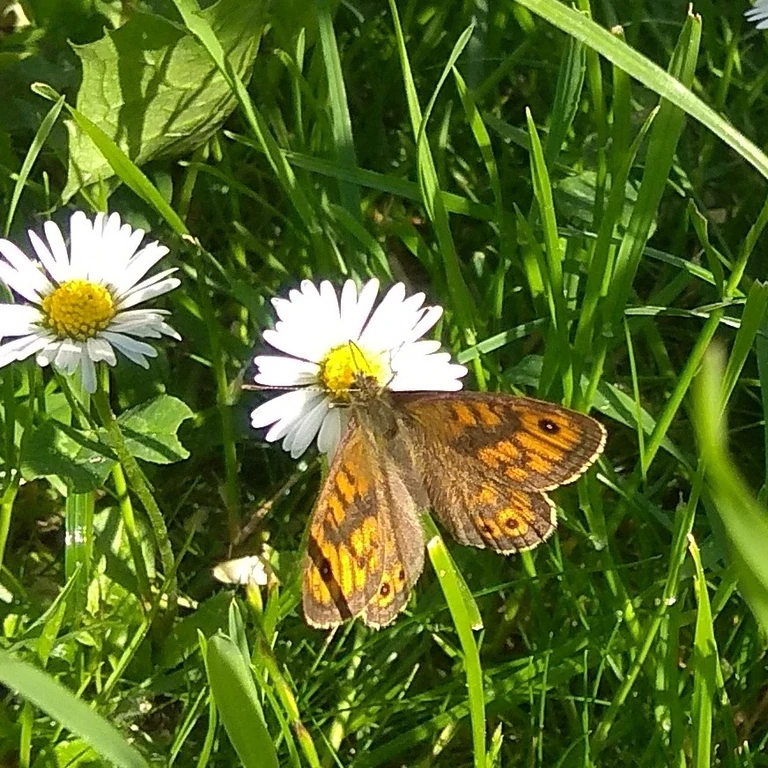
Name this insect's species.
Lasiommata megera (also Pararge megera)
